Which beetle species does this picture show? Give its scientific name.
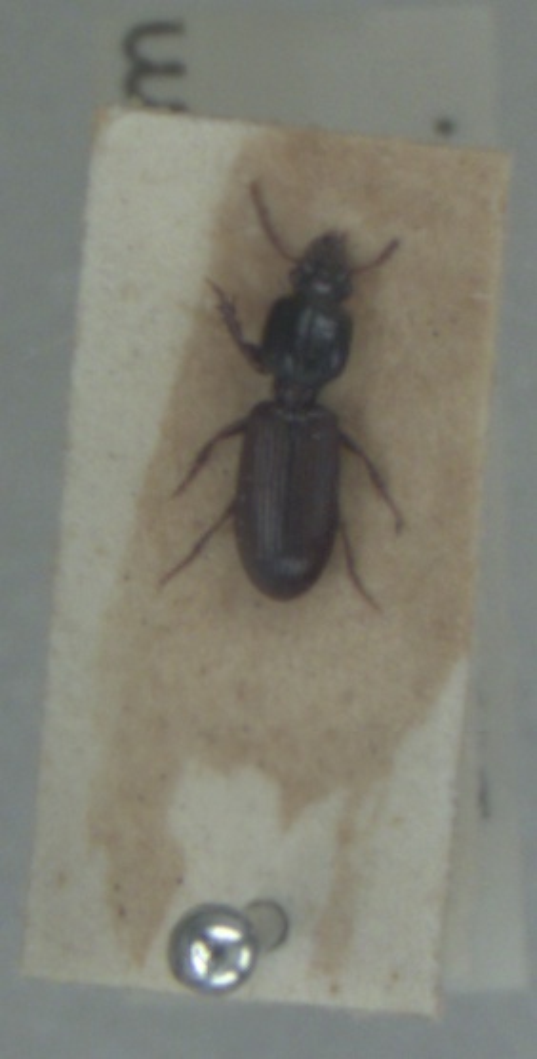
Clivina collaris
